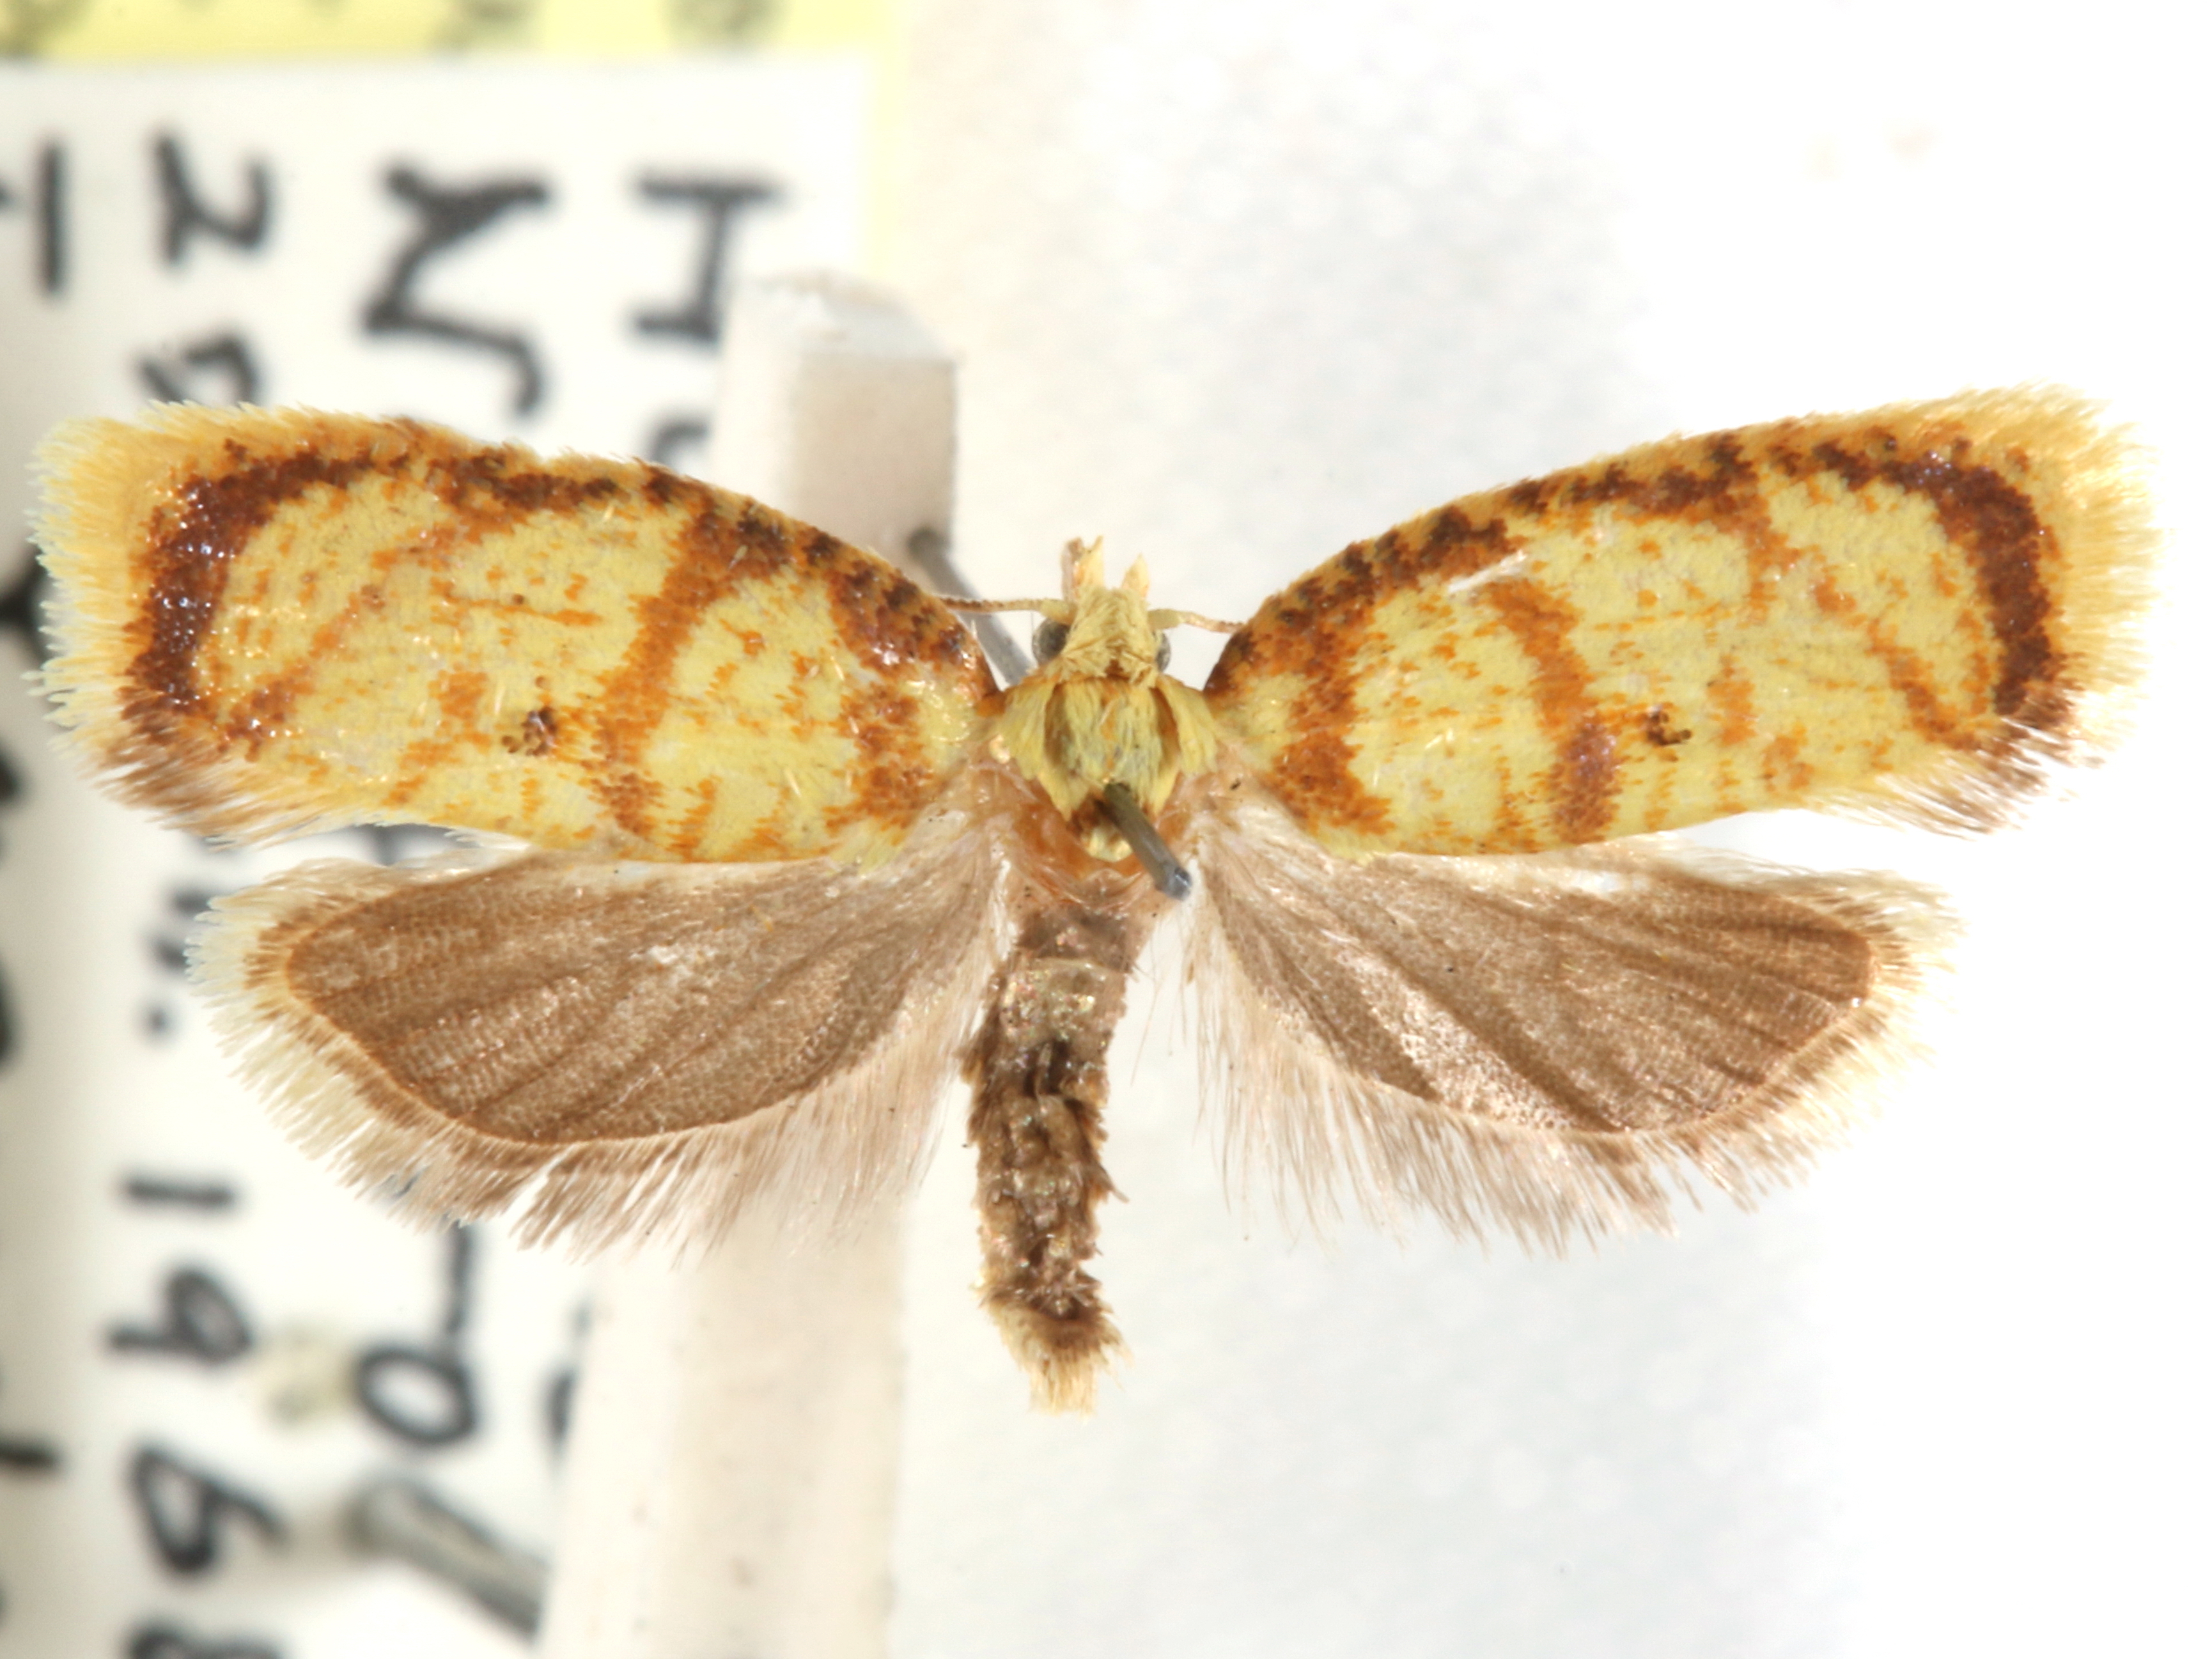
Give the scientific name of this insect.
Acleris elegans
